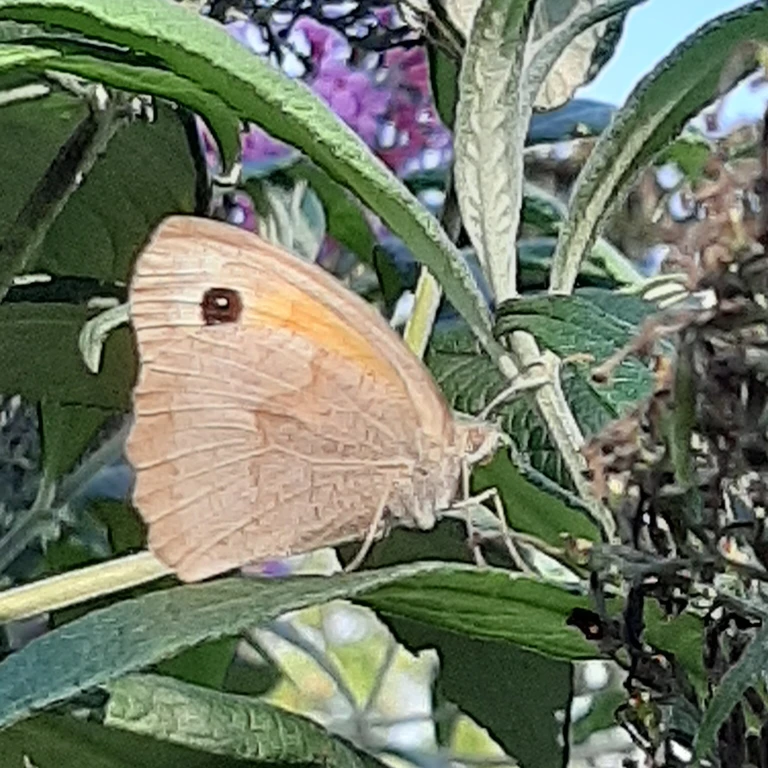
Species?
Maniola jurtina
